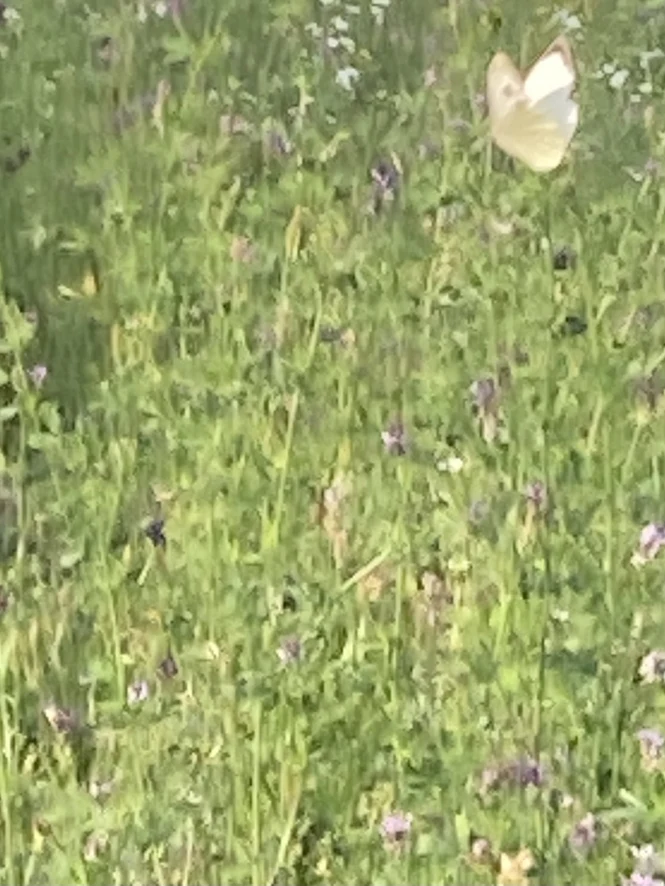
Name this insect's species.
Pieris brassicae
